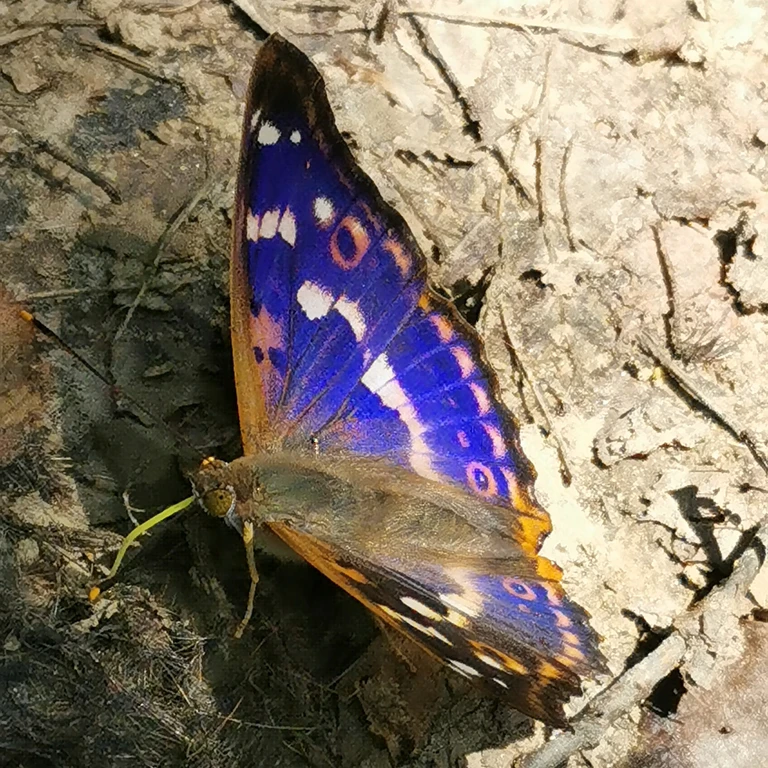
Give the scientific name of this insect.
Apatura ilia
